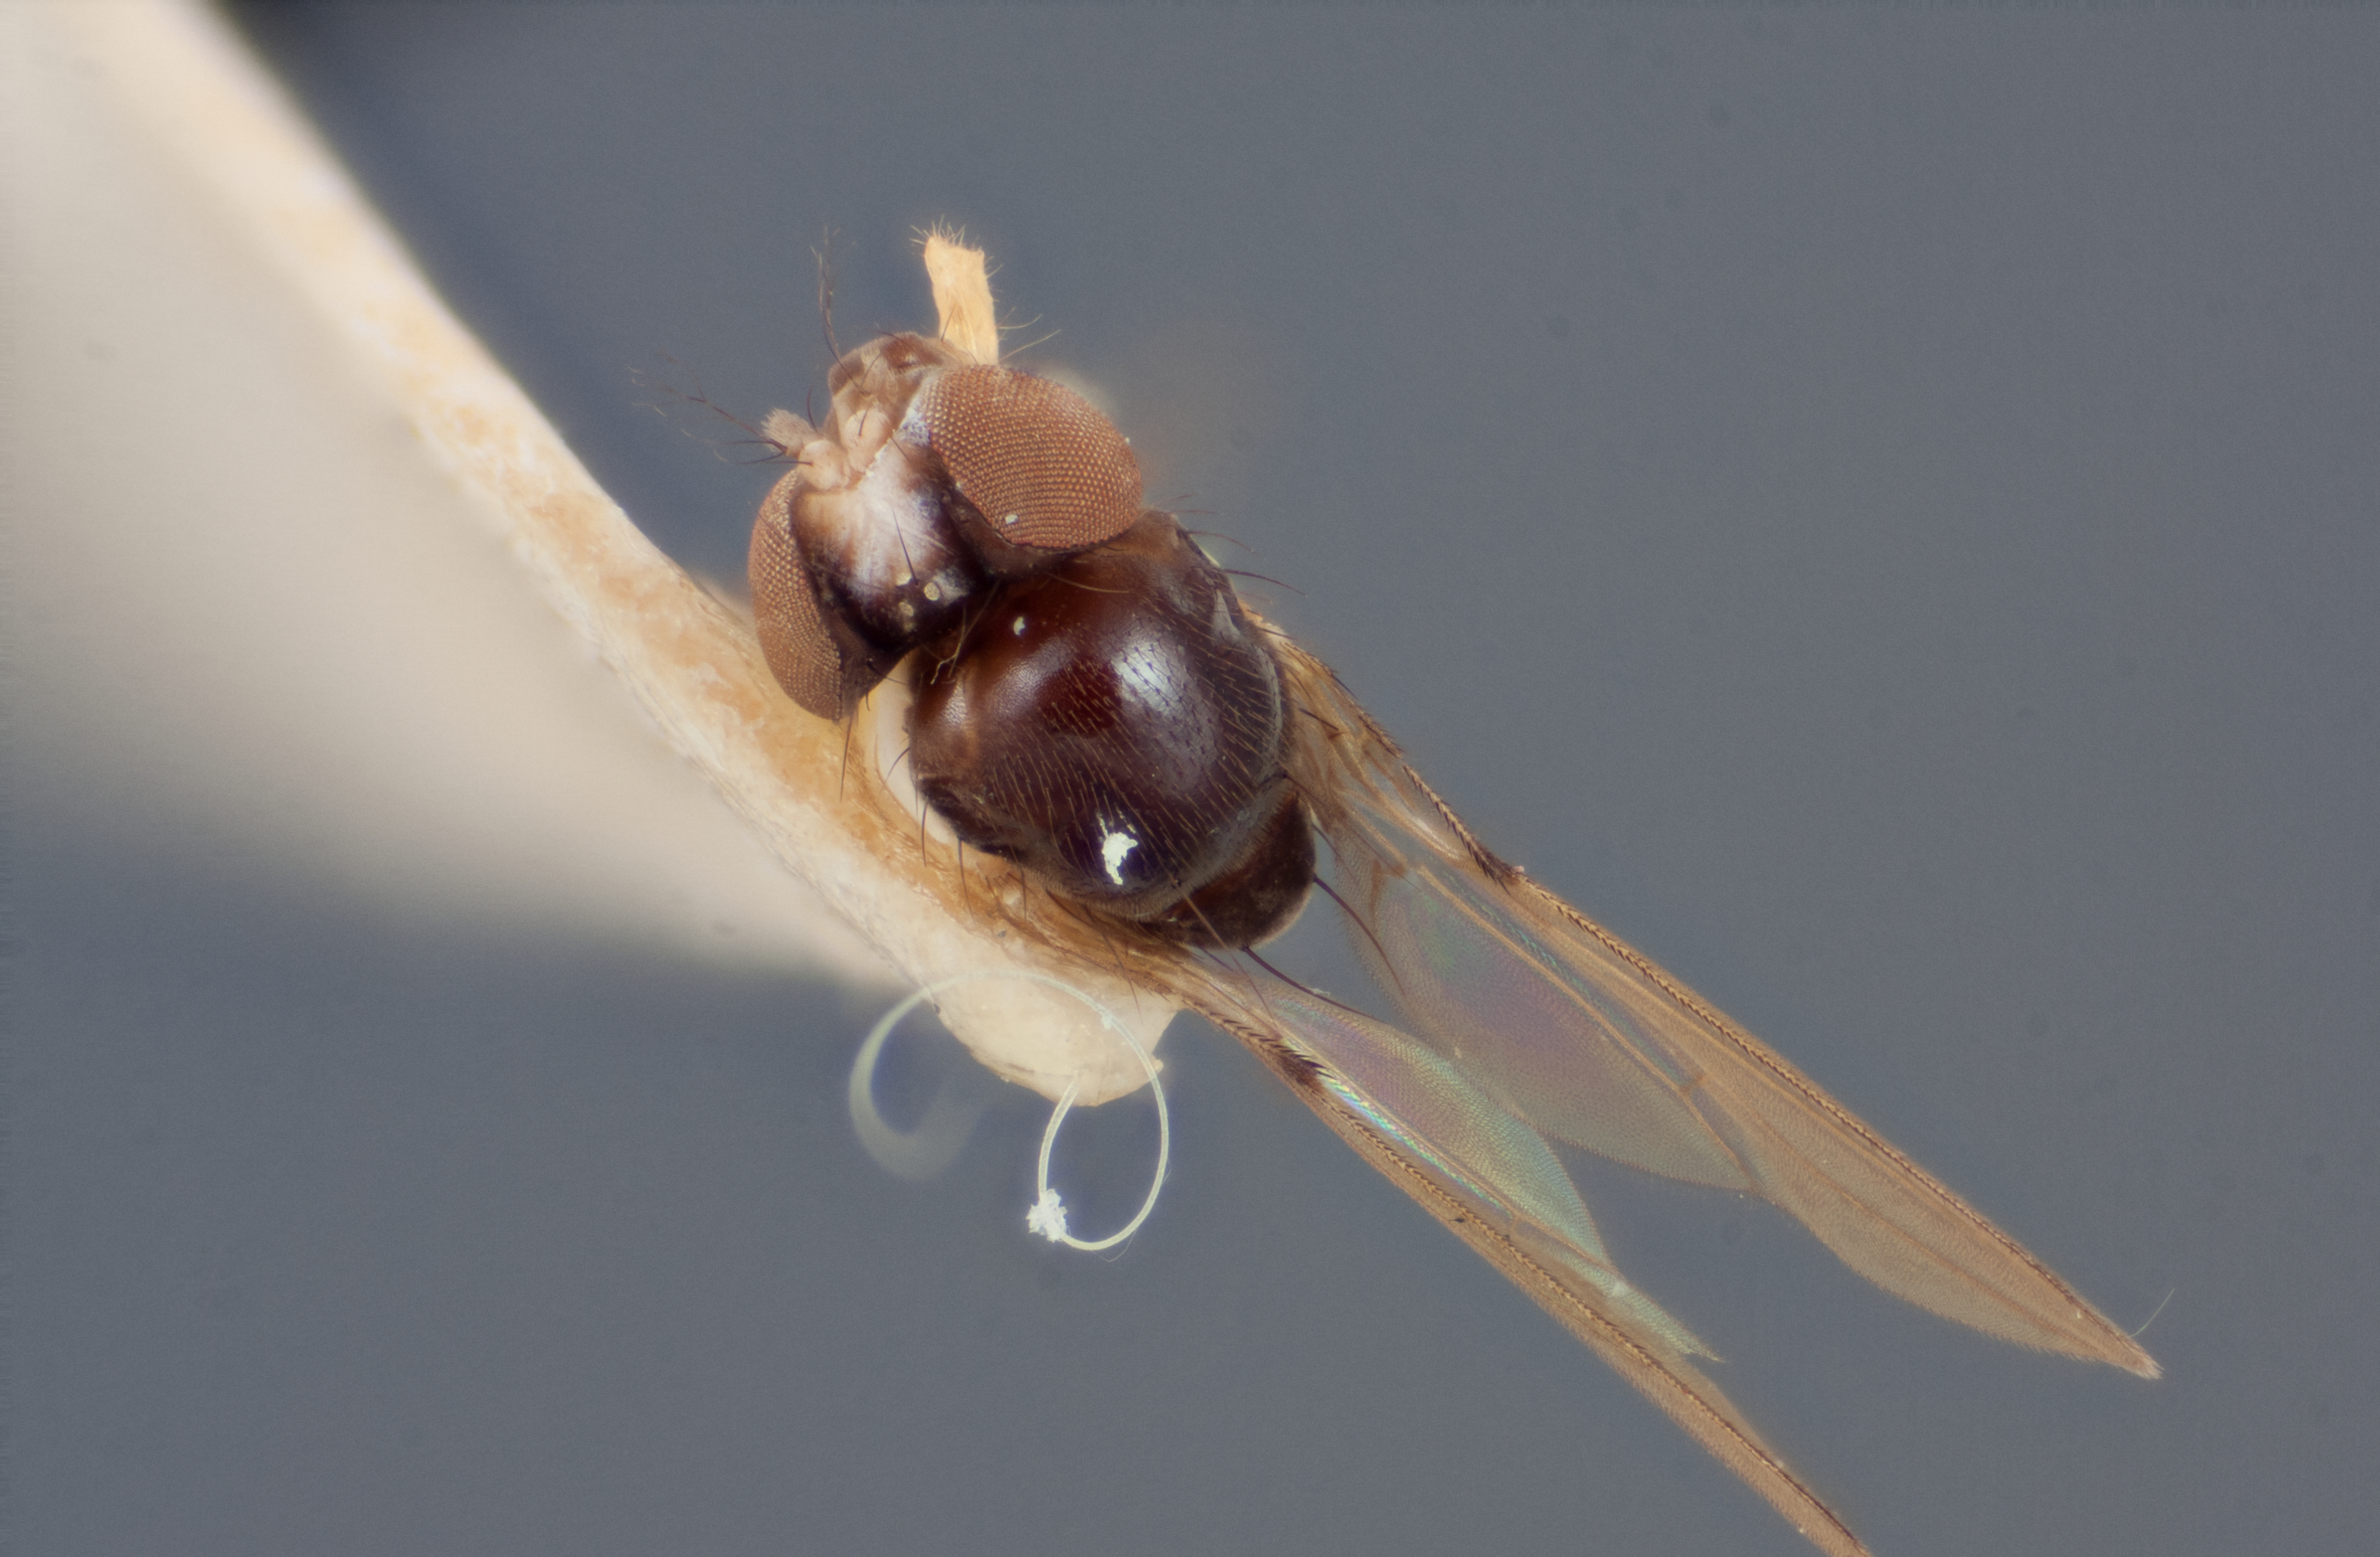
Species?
Mycodrosophila pseudoprojectans
